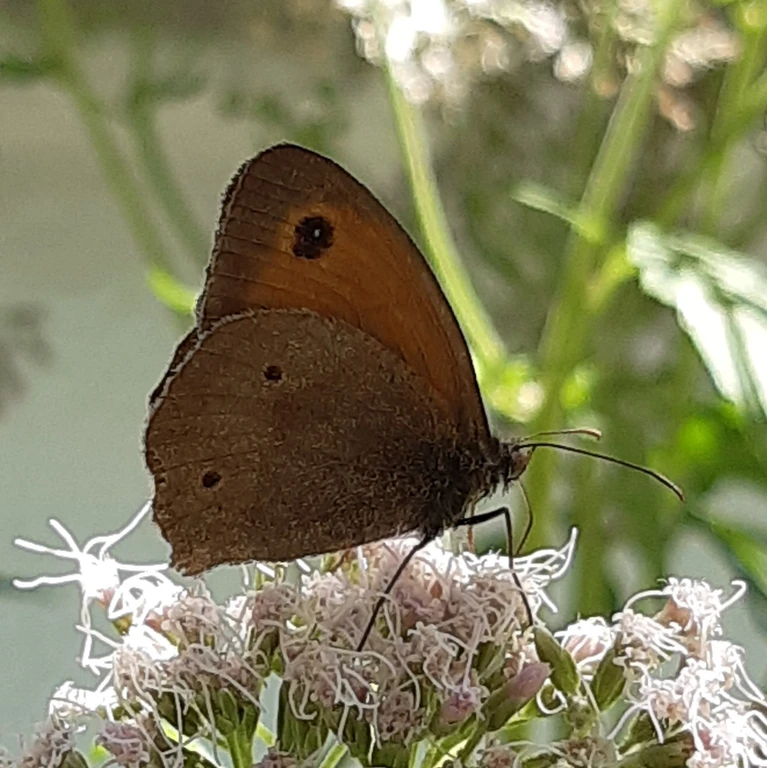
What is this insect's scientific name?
Maniola jurtina
